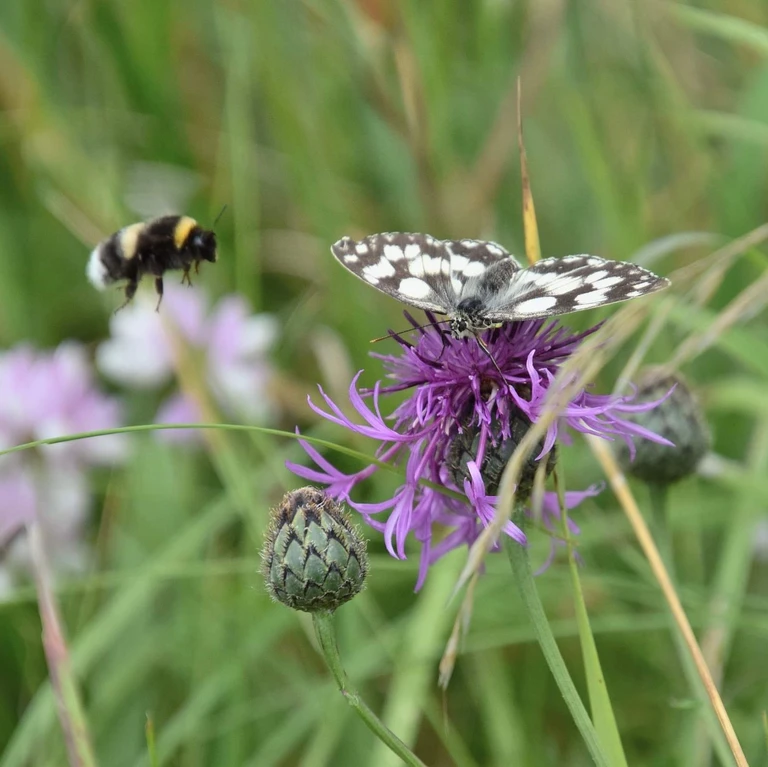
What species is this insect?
Melanargia galathea
